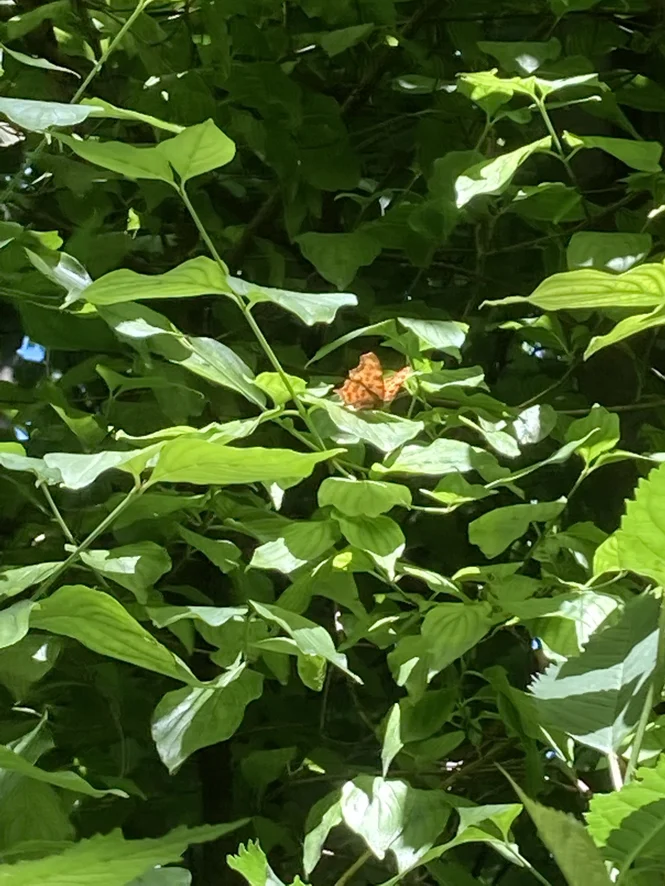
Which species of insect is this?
Polygonia c-album
